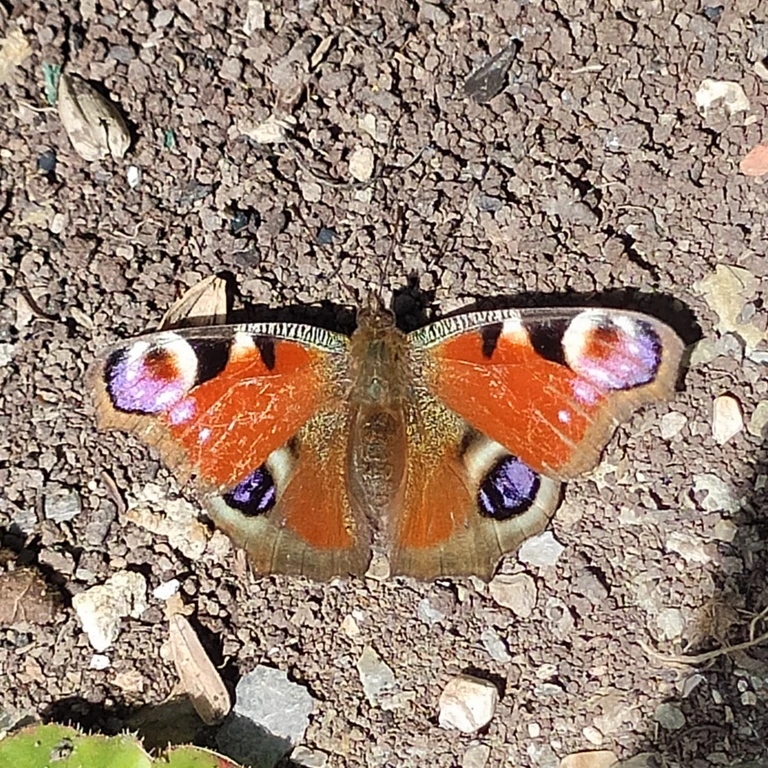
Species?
Aglais io
